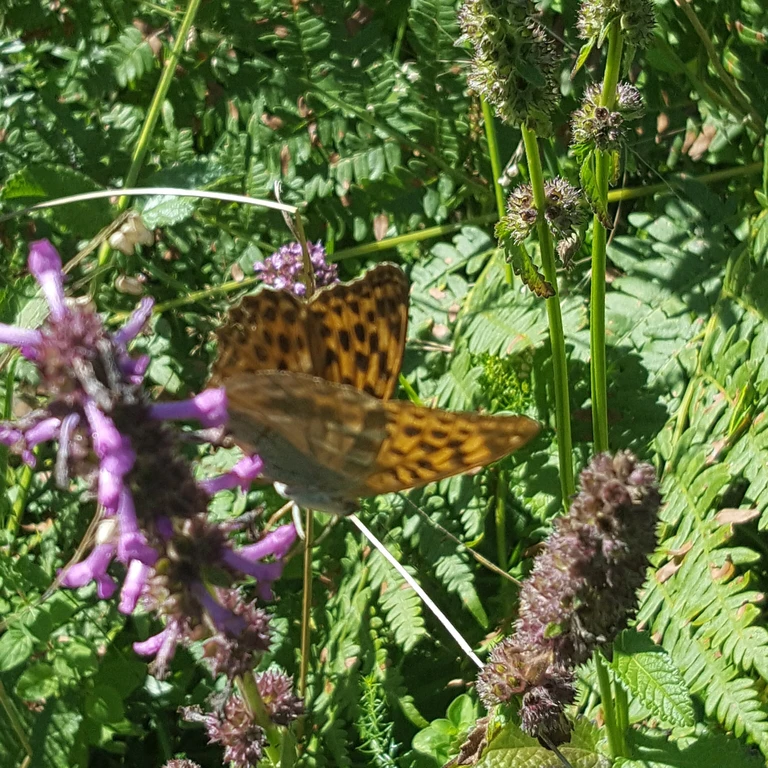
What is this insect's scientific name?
Argynnis paphia
